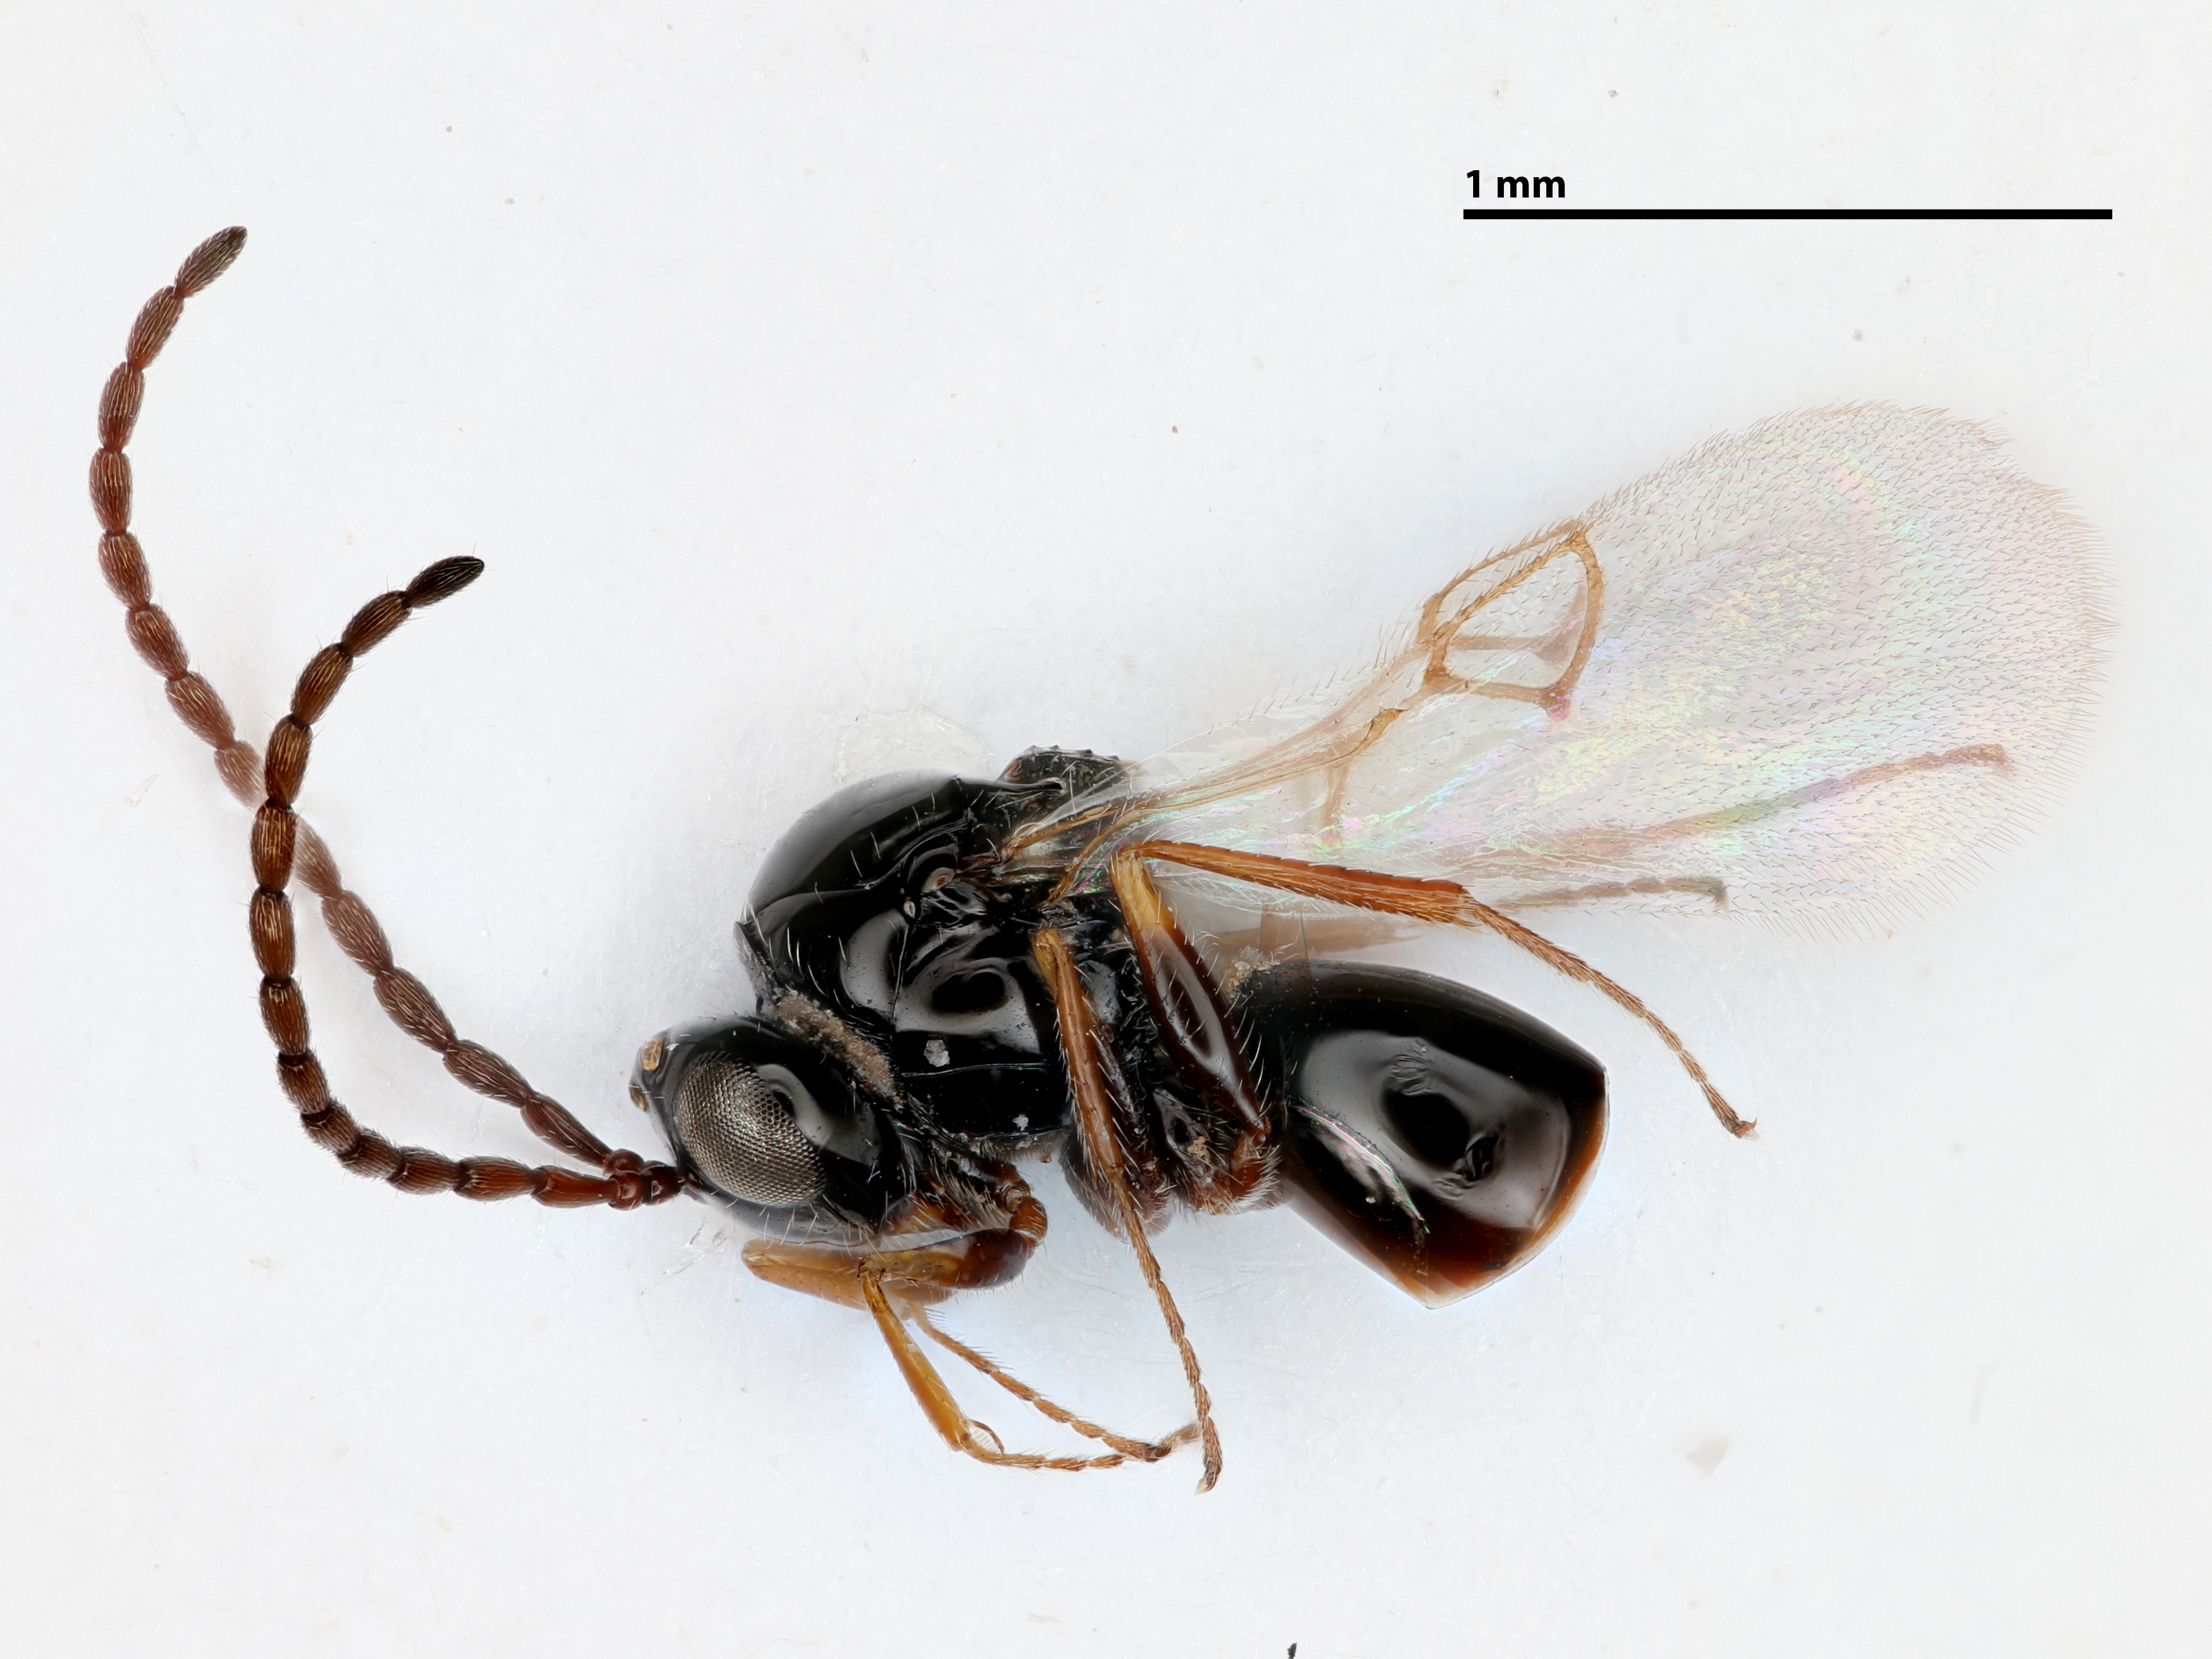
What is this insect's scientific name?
Zaeucoila fidalgoll
